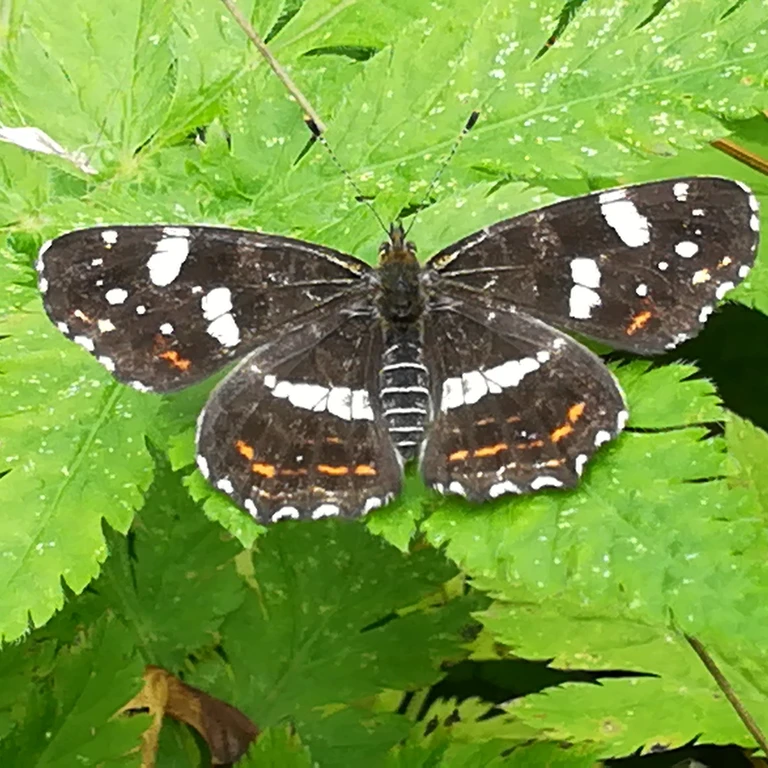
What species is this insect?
Araschnia levana
